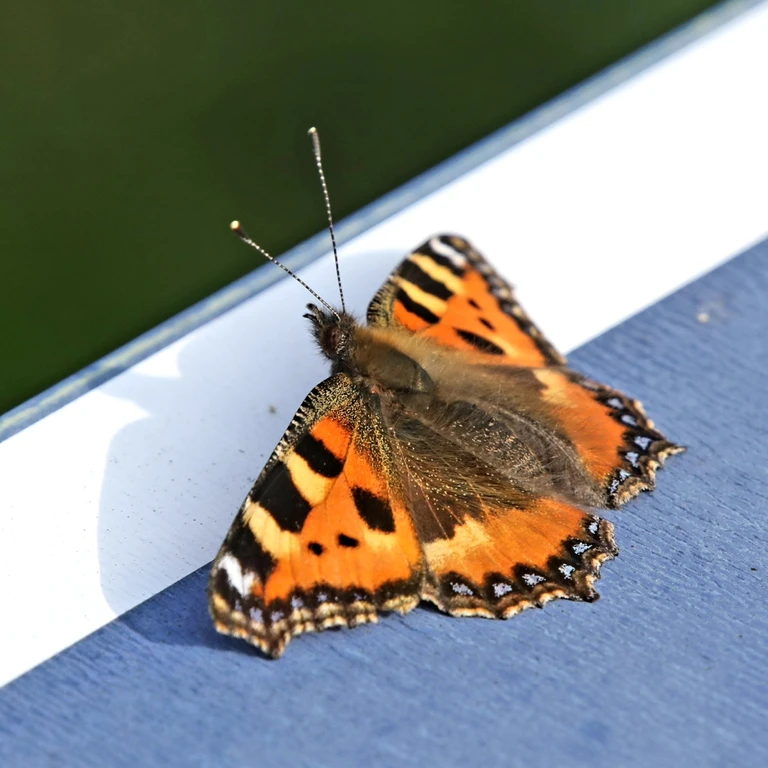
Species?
Aglais urticae
